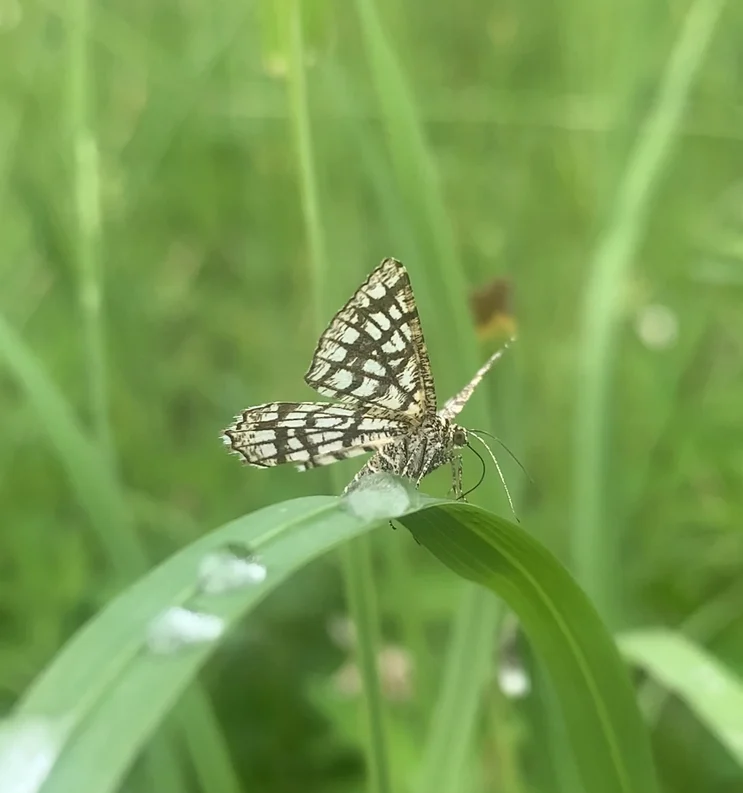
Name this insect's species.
Chiasmia clathrata
